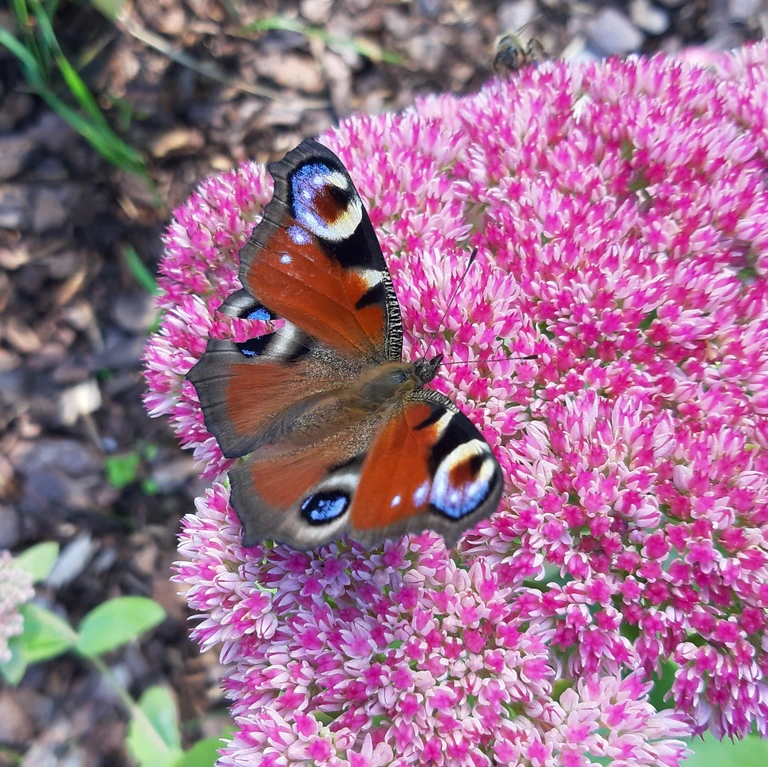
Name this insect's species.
Aglais io
